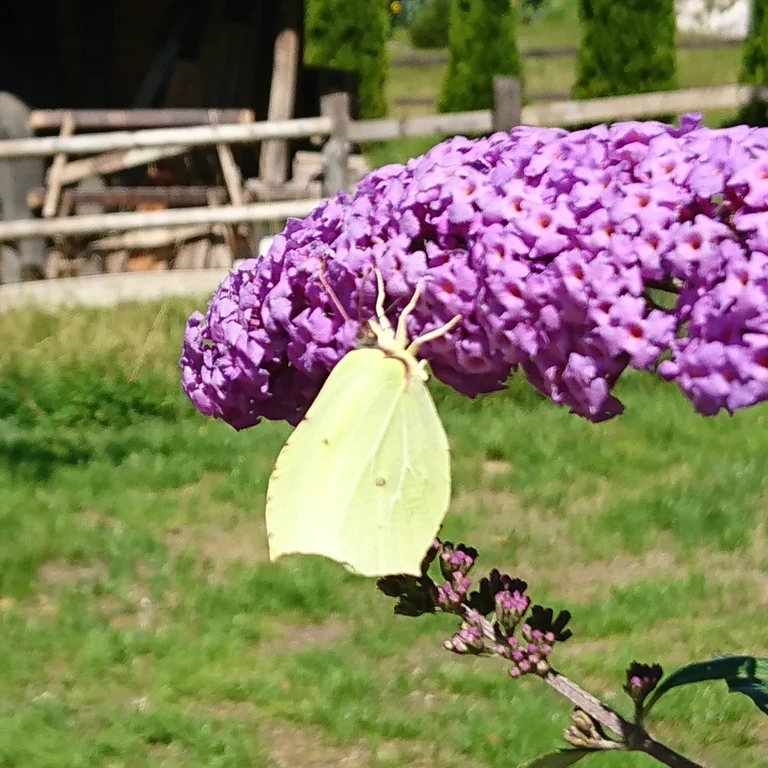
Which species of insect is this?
Gonepteryx rhamni
